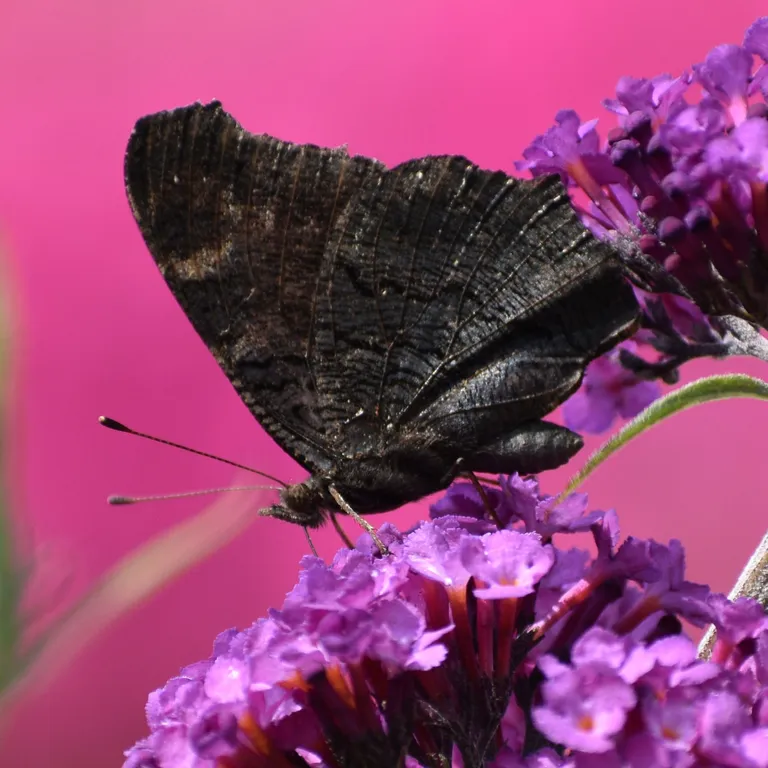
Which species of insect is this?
Aglais io
